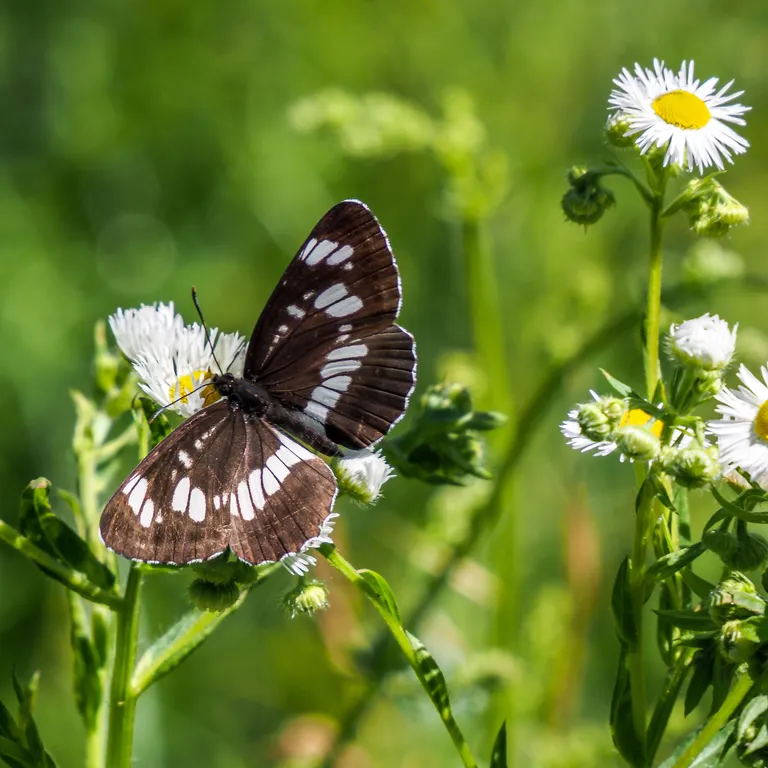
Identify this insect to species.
Neptis rivularis
